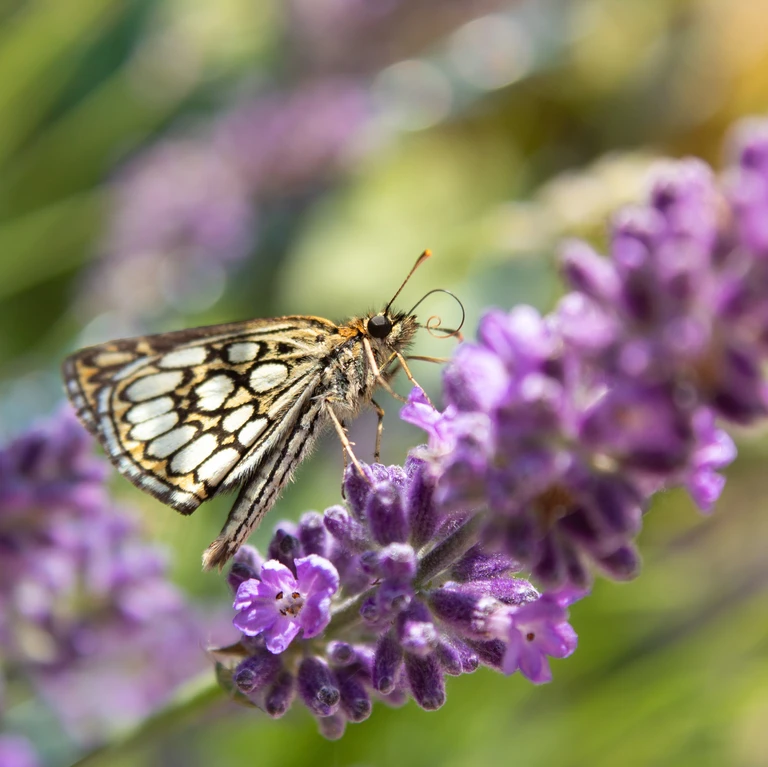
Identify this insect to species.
Heteropterus morpheus
